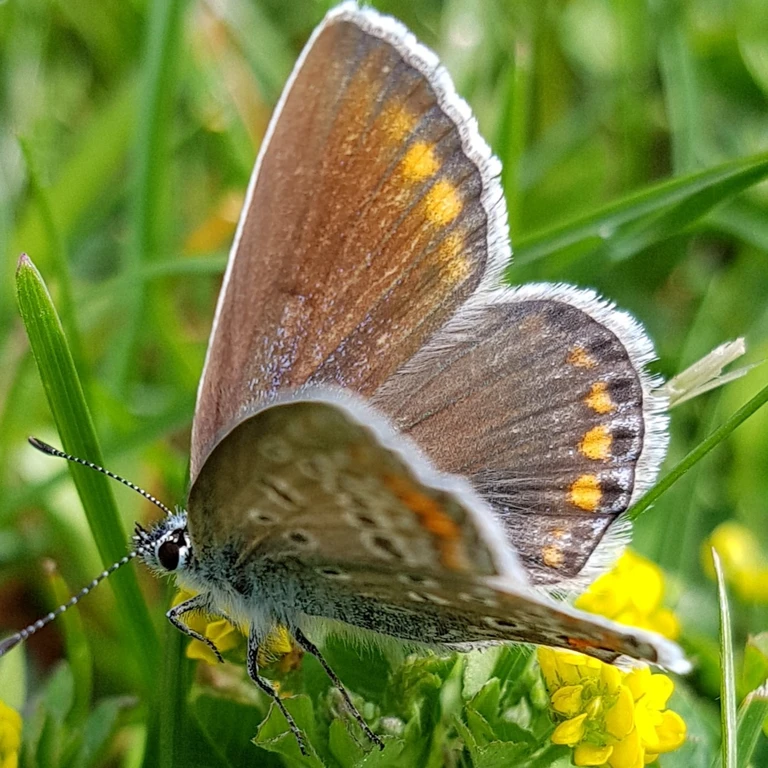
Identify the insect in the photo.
Polyommatus icarus
